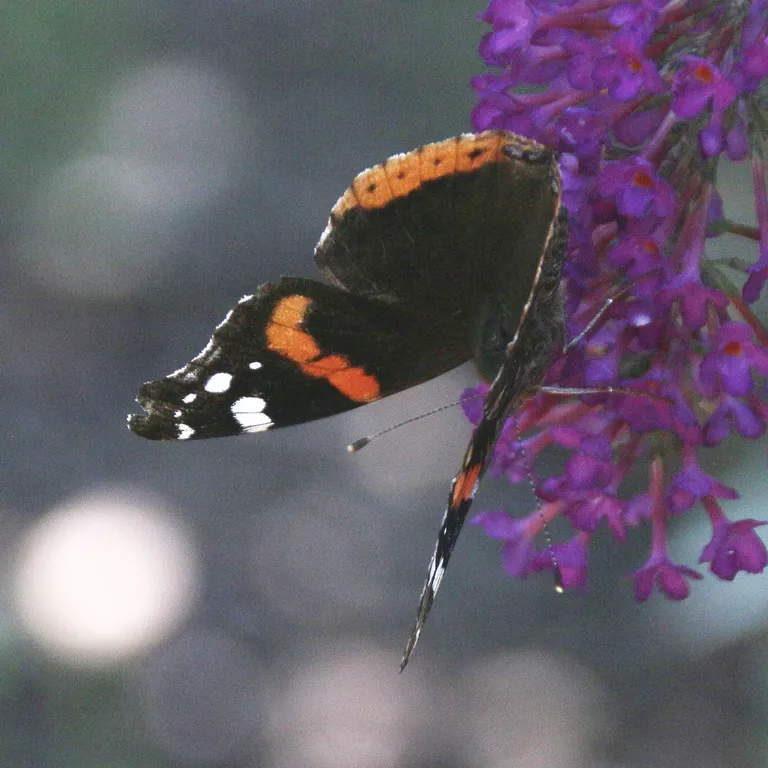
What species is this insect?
Vanessa atalanta
